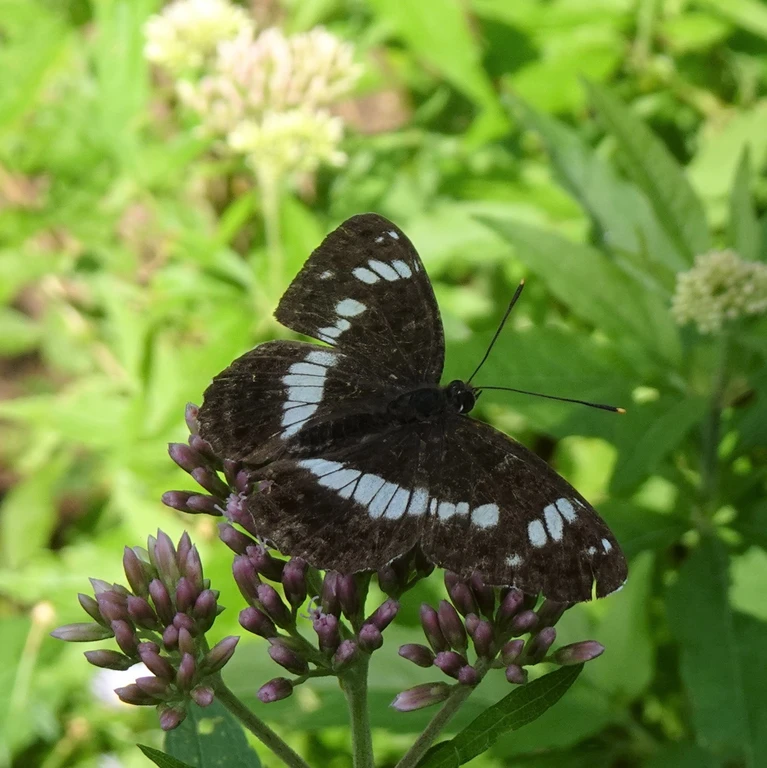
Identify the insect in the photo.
Limenitis camilla (also Ladoga camilla)
